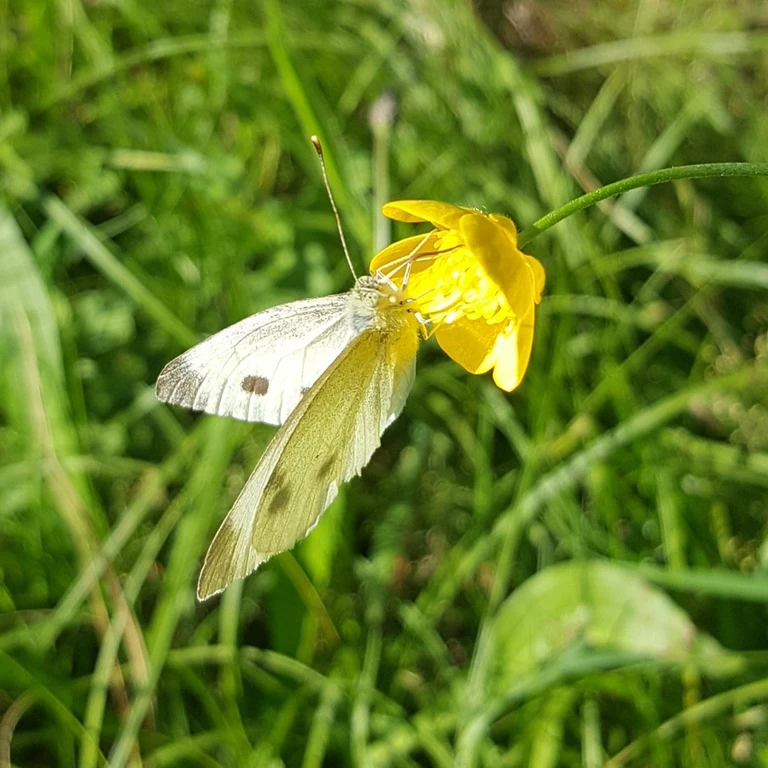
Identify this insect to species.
Pieris rapae
